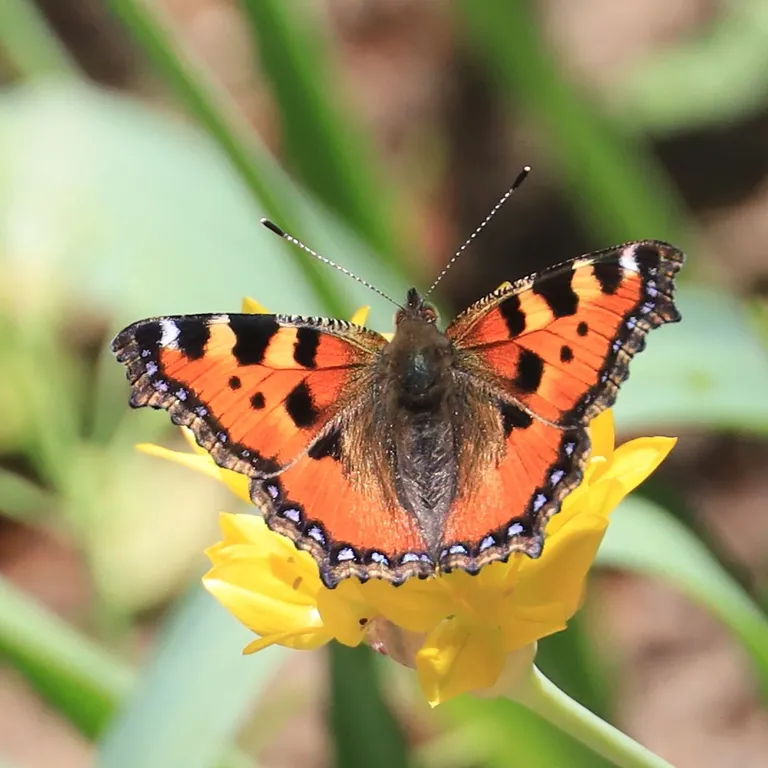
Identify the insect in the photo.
Aglais urticae
